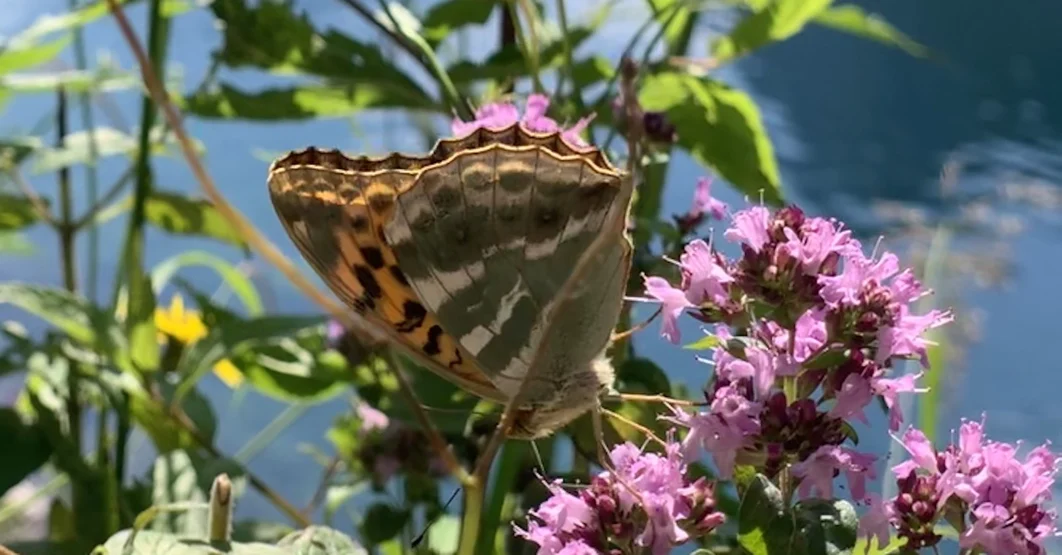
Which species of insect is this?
Argynnis paphia
